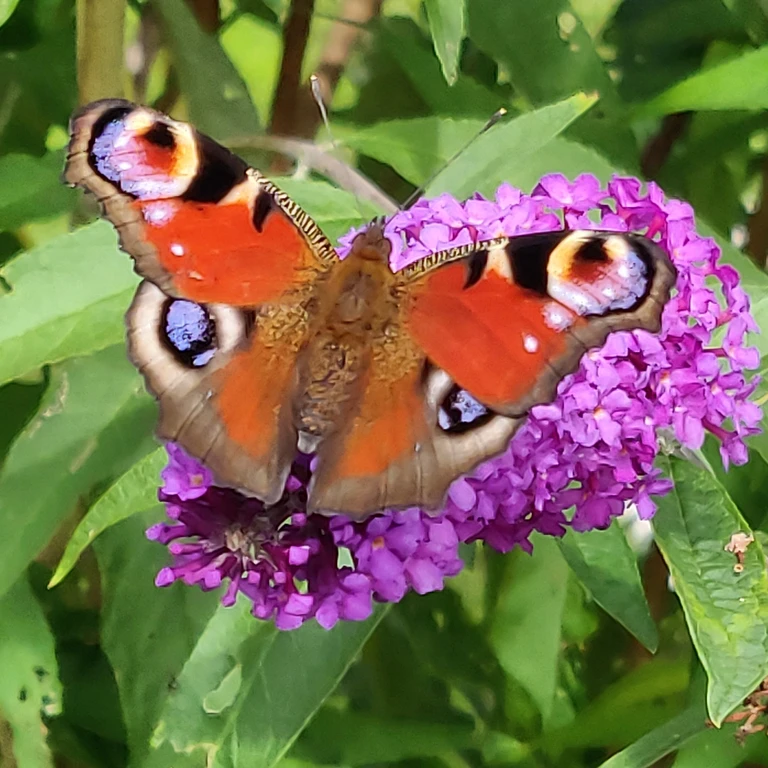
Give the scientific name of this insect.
Aglais io
